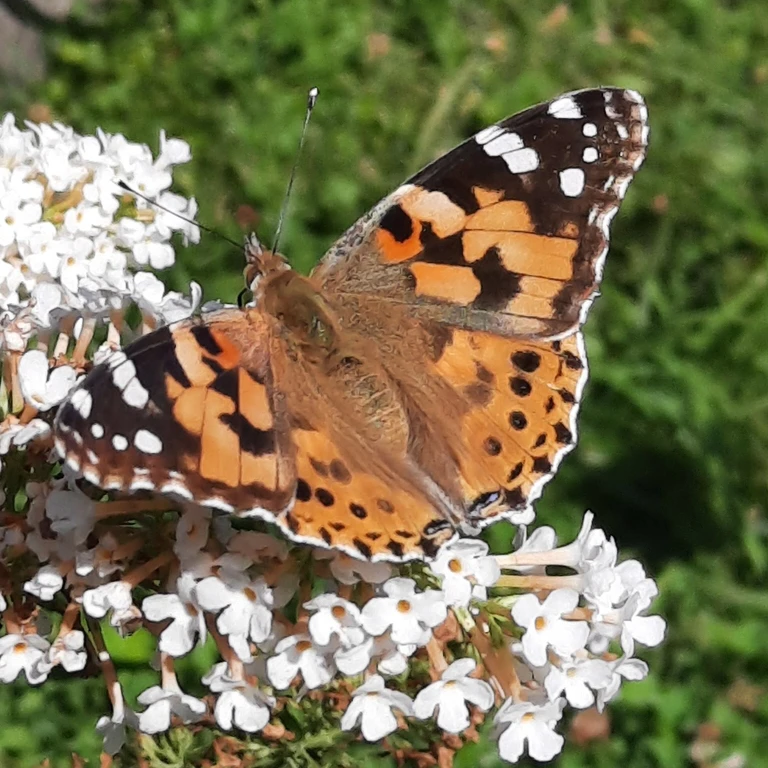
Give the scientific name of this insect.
Vanessa cardui
